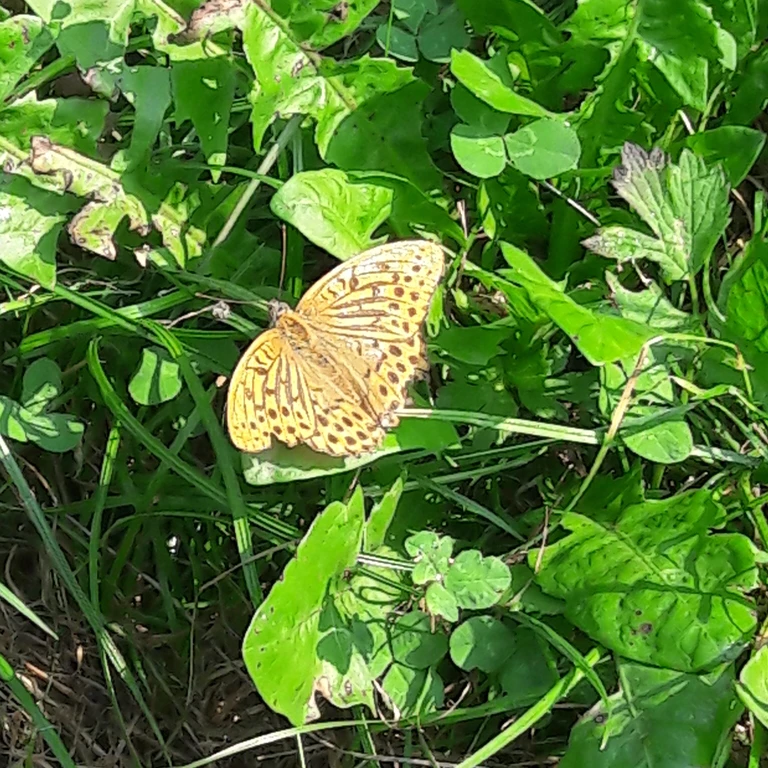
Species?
Argynnis paphia
